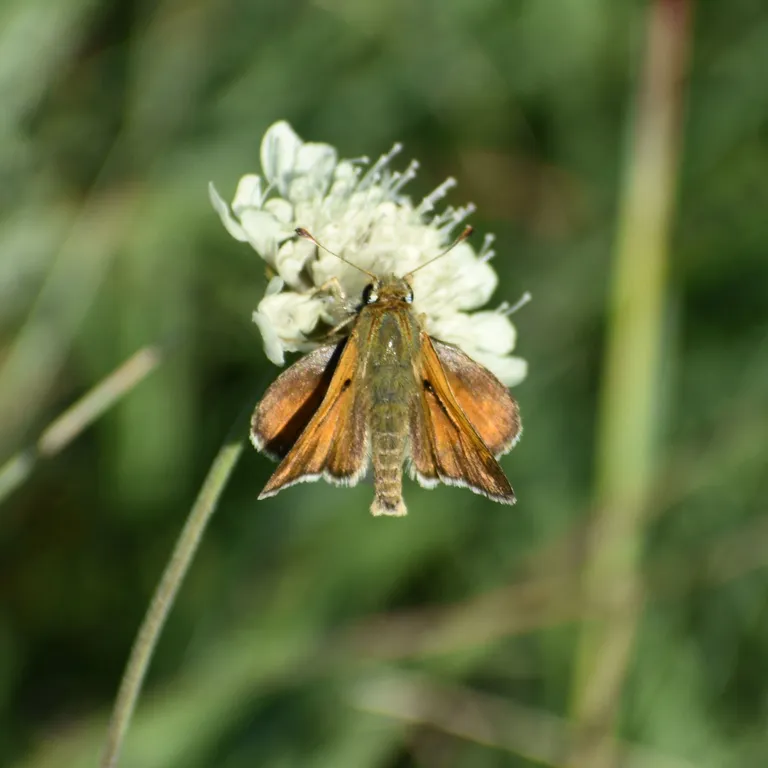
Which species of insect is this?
Hesperia comma
